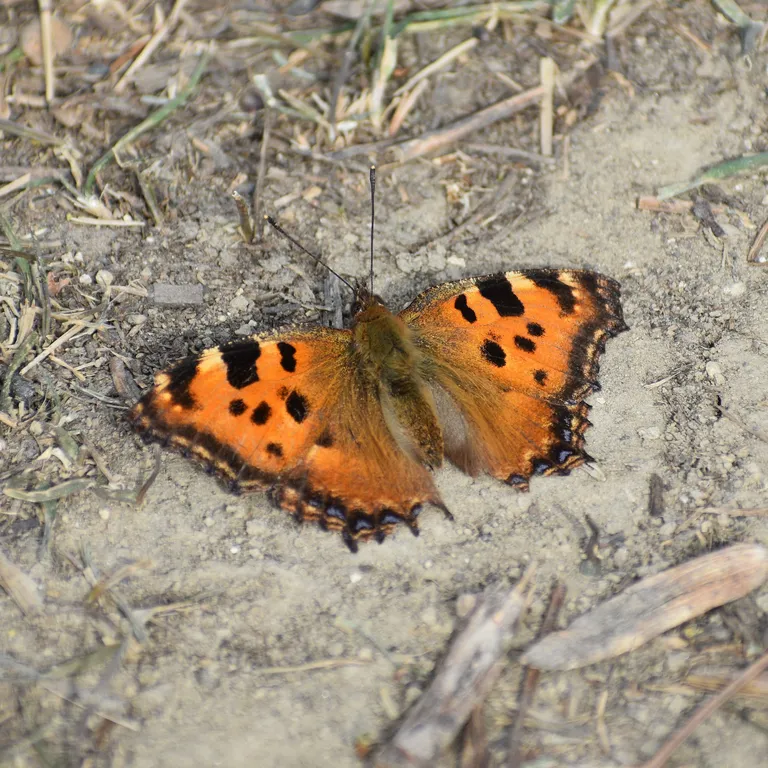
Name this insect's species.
Nymphalis polychloros
